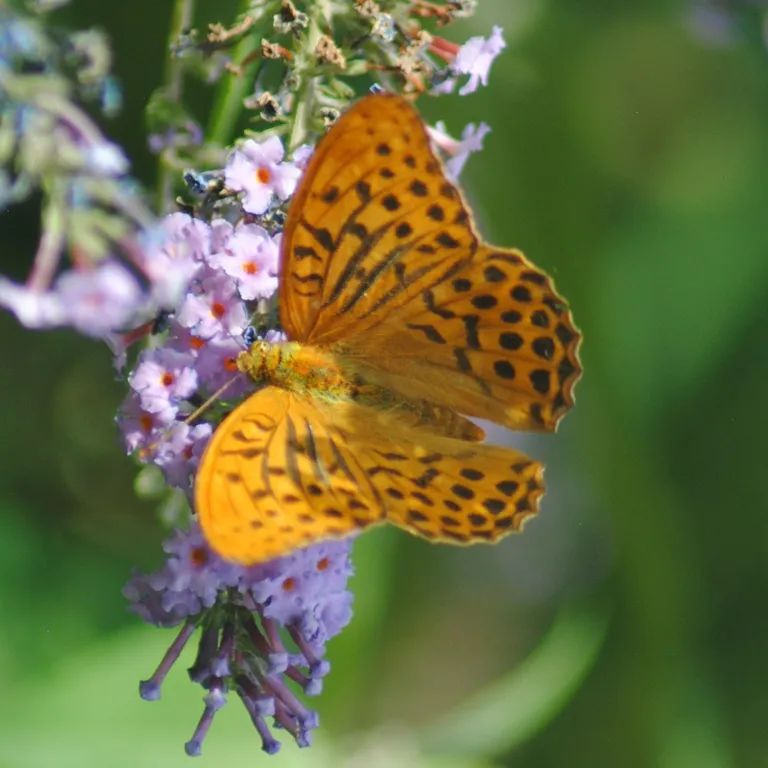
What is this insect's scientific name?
Argynnis paphia
